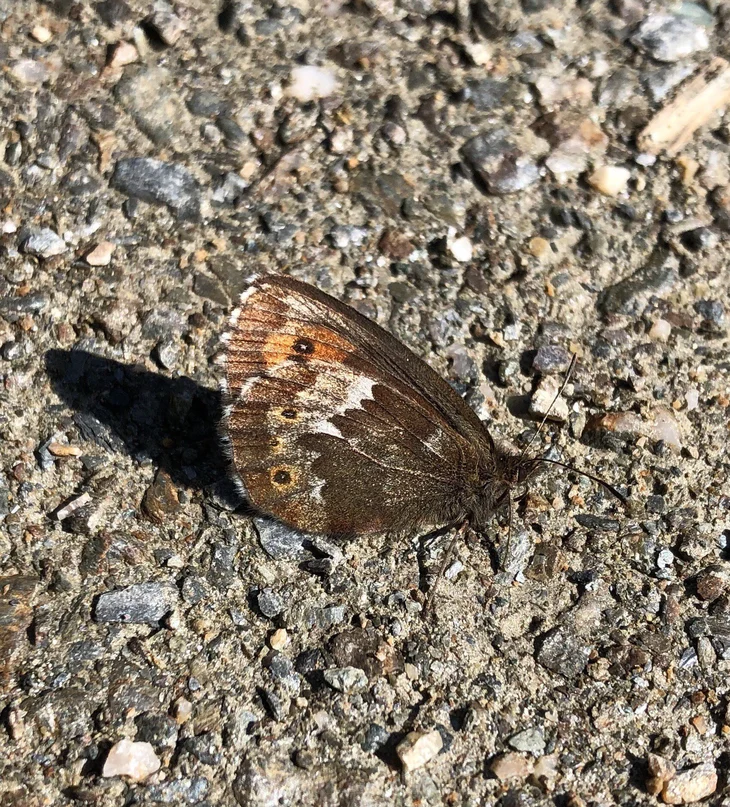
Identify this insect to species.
Erebia euryale
